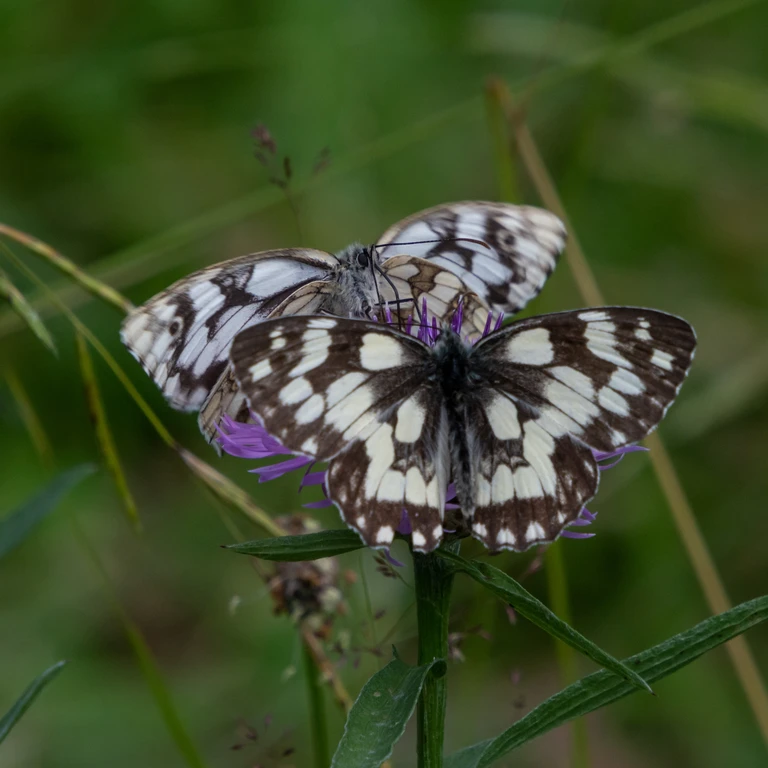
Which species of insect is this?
Melanargia galathea
